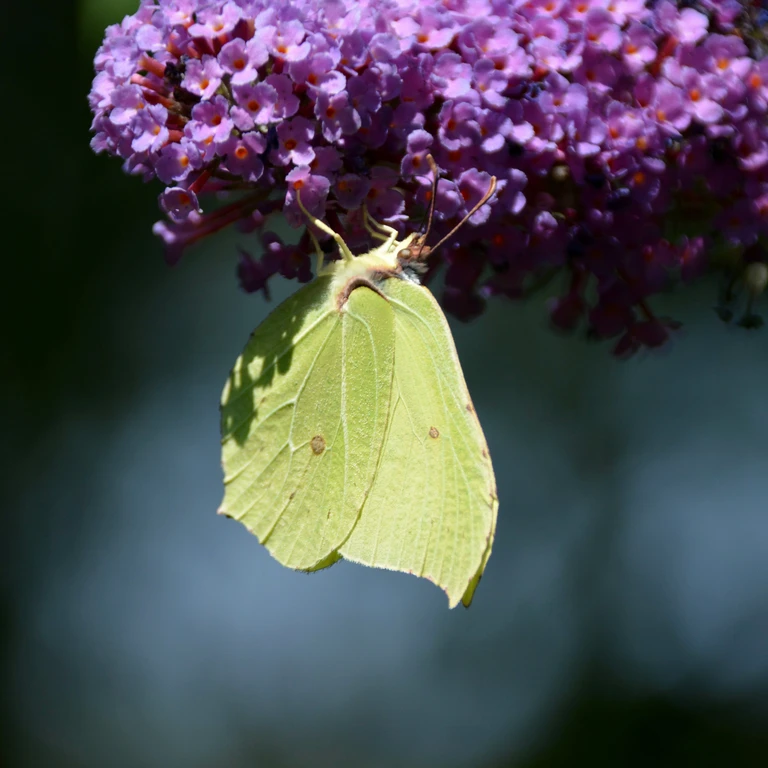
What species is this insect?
Gonepteryx rhamni
